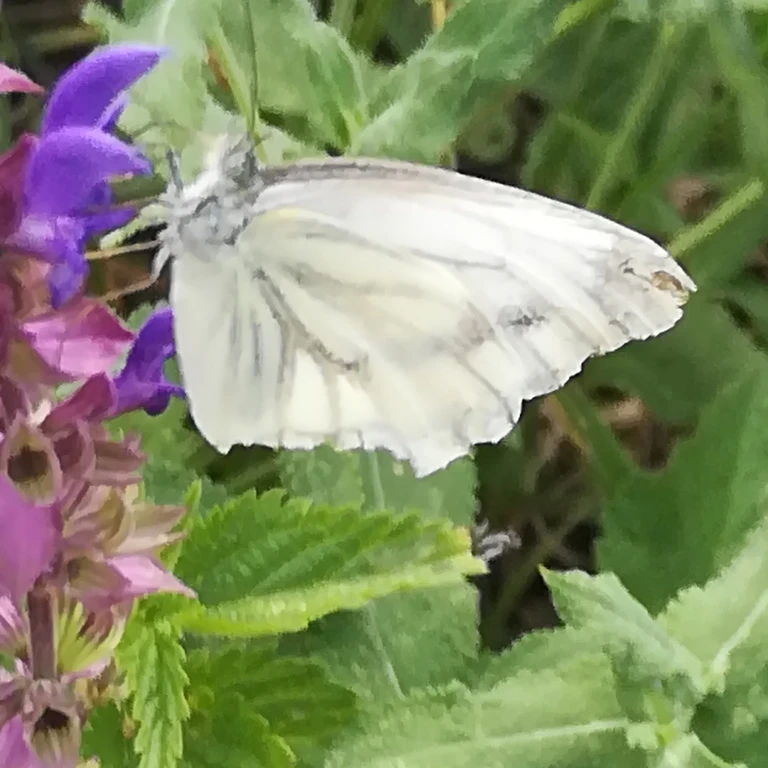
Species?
Pieris napi
